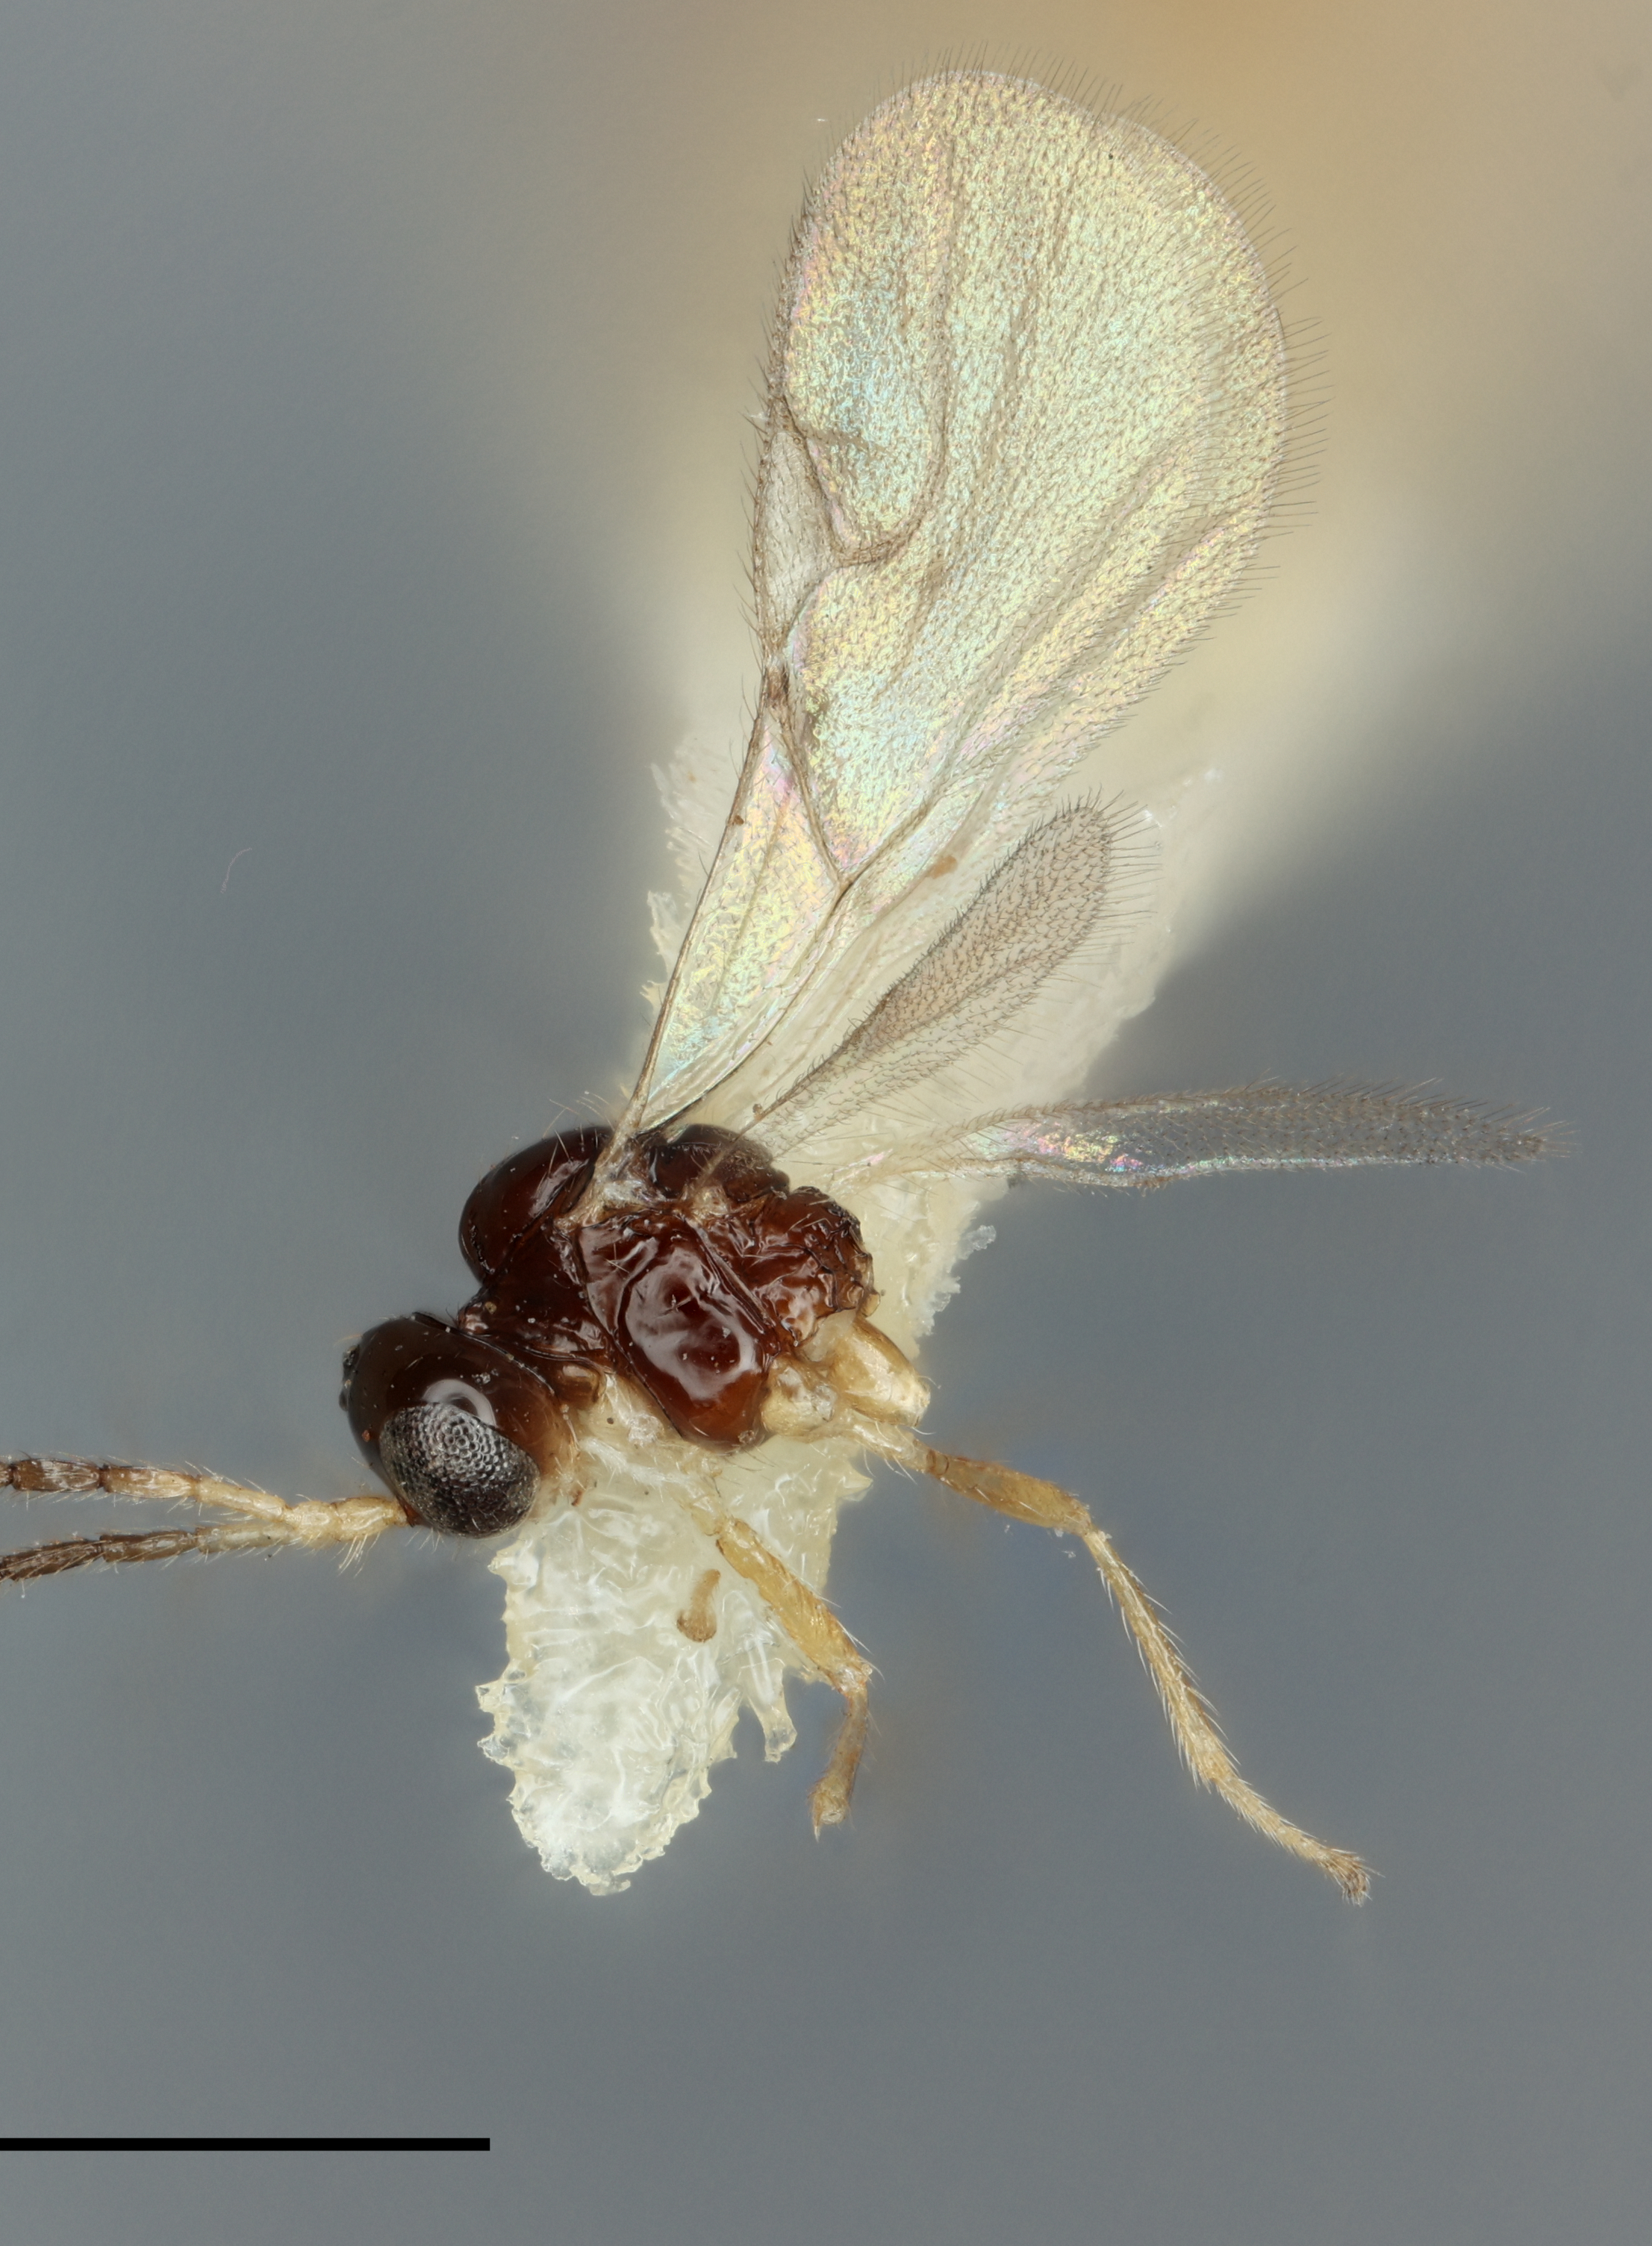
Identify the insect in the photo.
Trioxys brunnescens
